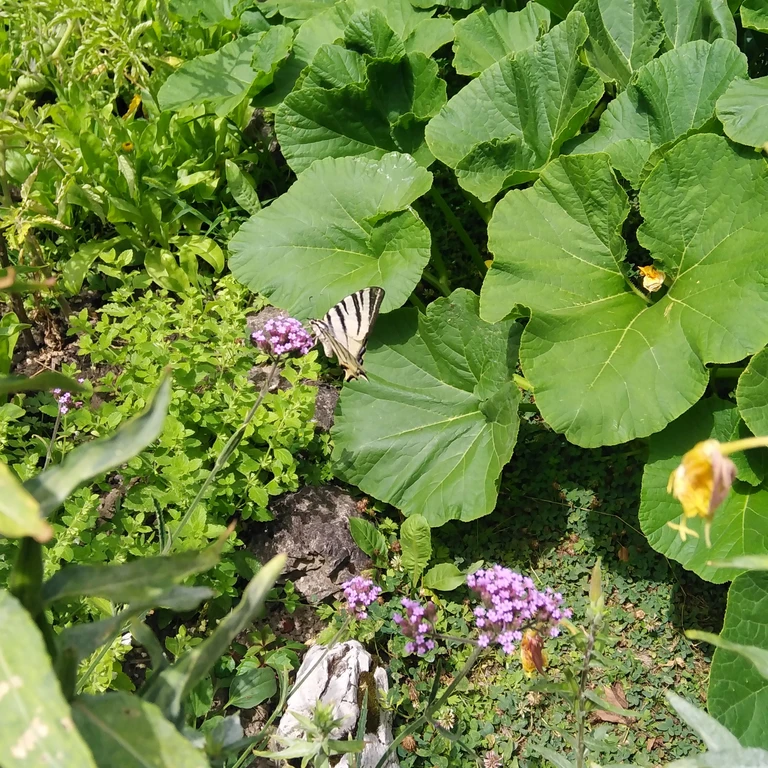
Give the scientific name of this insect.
Iphiclides podalirius
